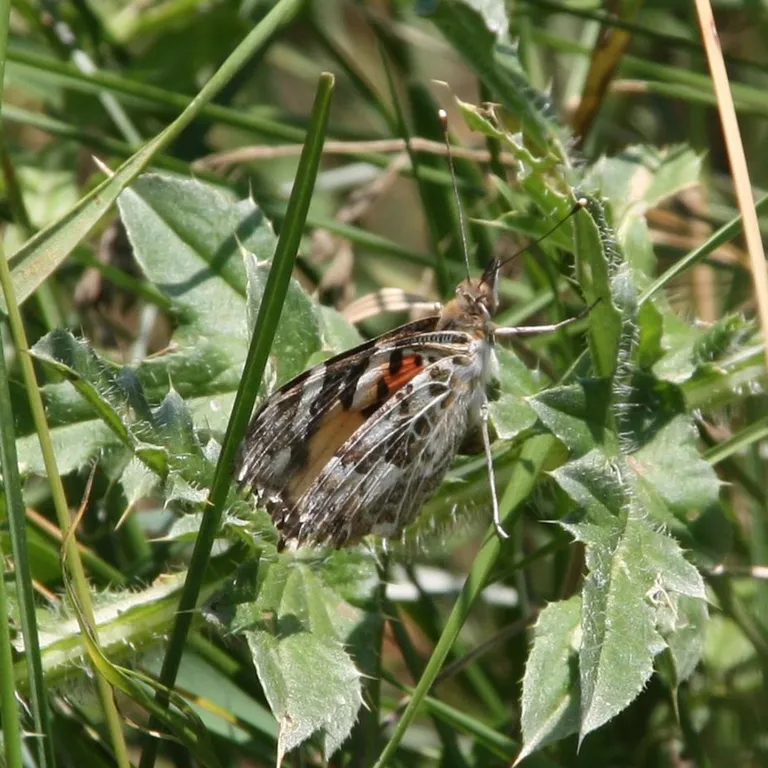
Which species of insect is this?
Vanessa cardui
